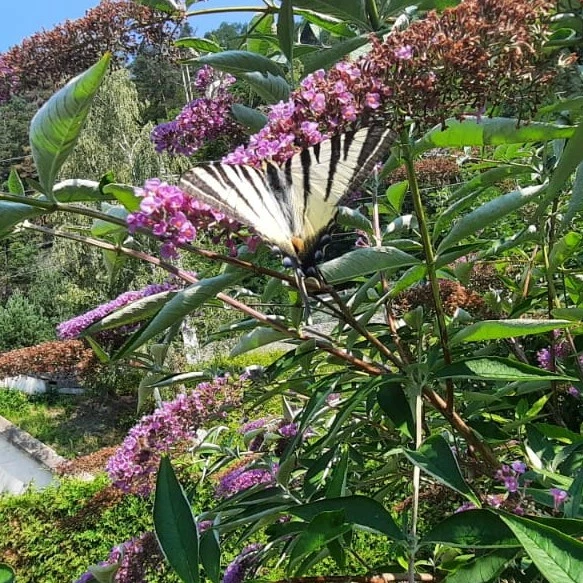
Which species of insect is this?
Iphiclides podalirius
